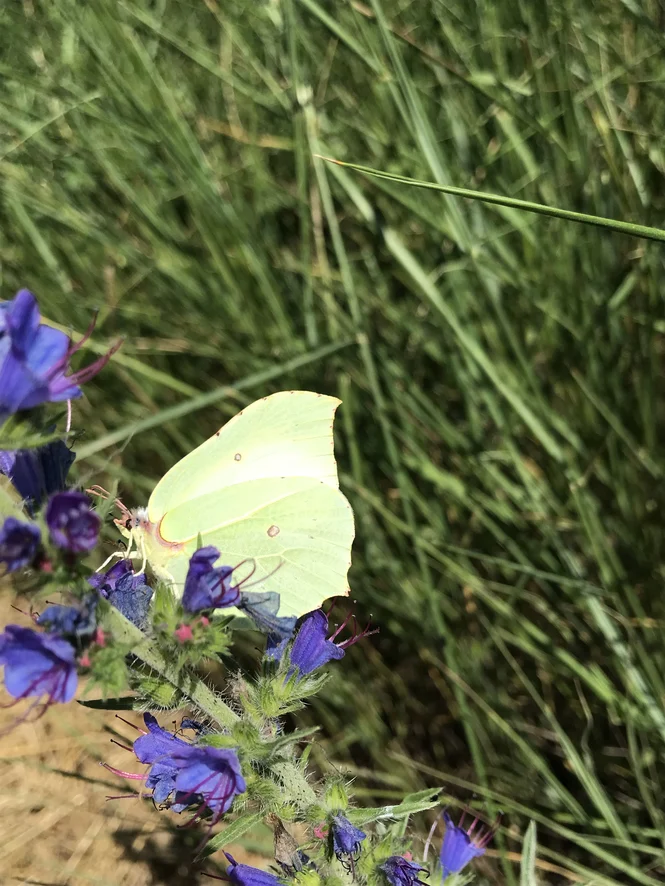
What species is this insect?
Gonepteryx rhamni
